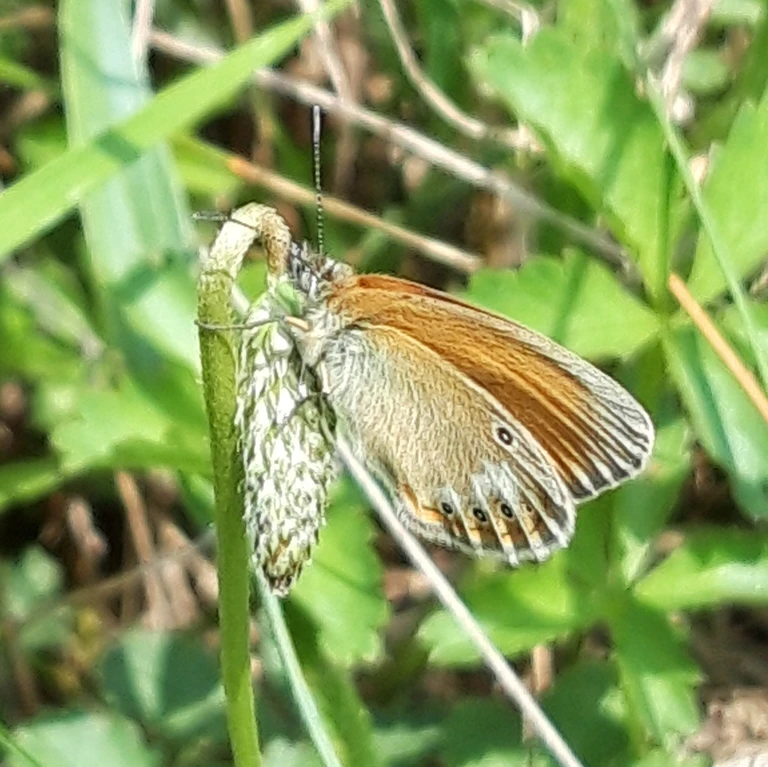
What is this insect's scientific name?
Coenonympha glycerion (also Coenonympha iphis)
